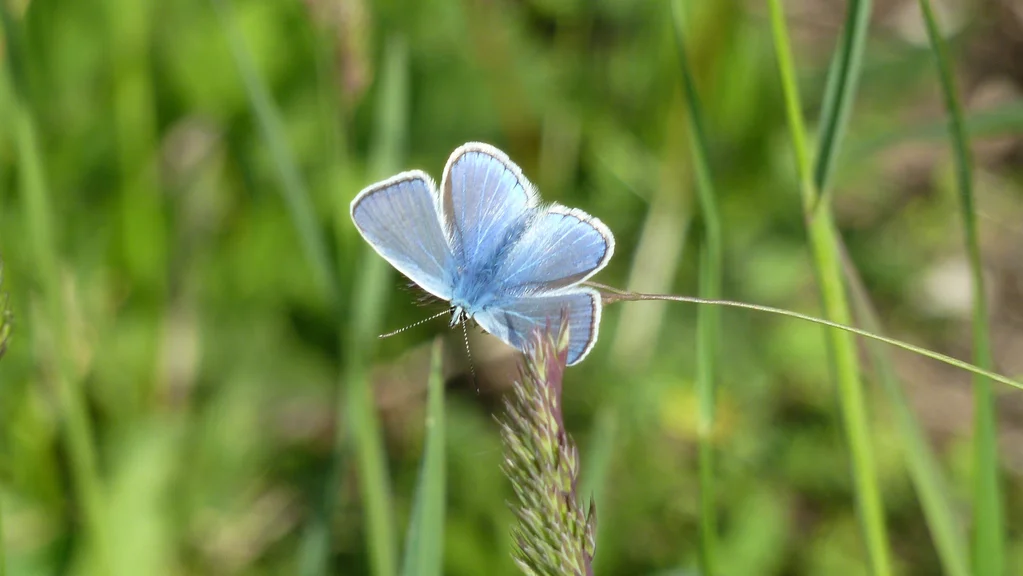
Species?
Polyommatus icarus
